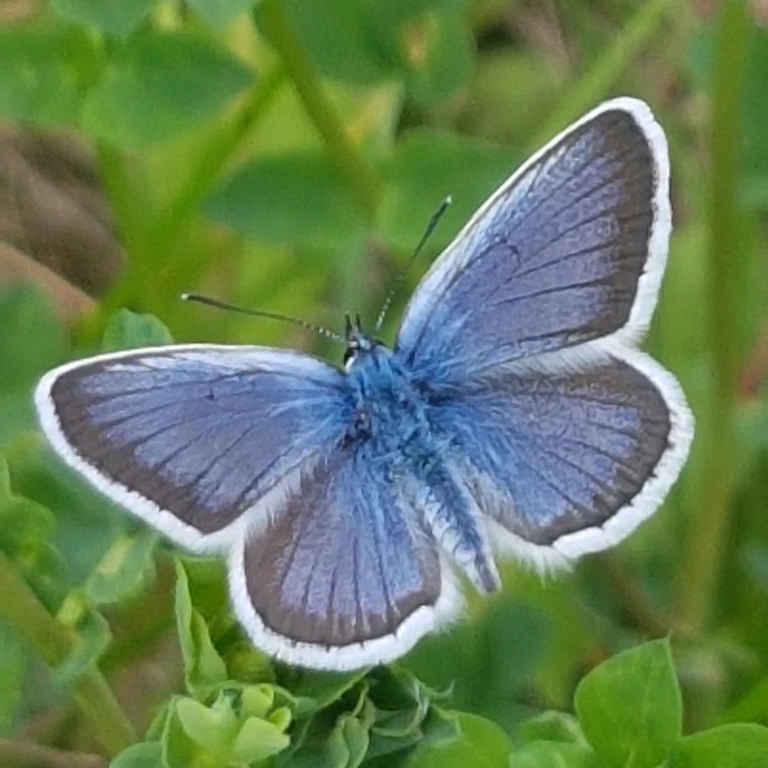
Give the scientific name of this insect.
Plebejus argus
